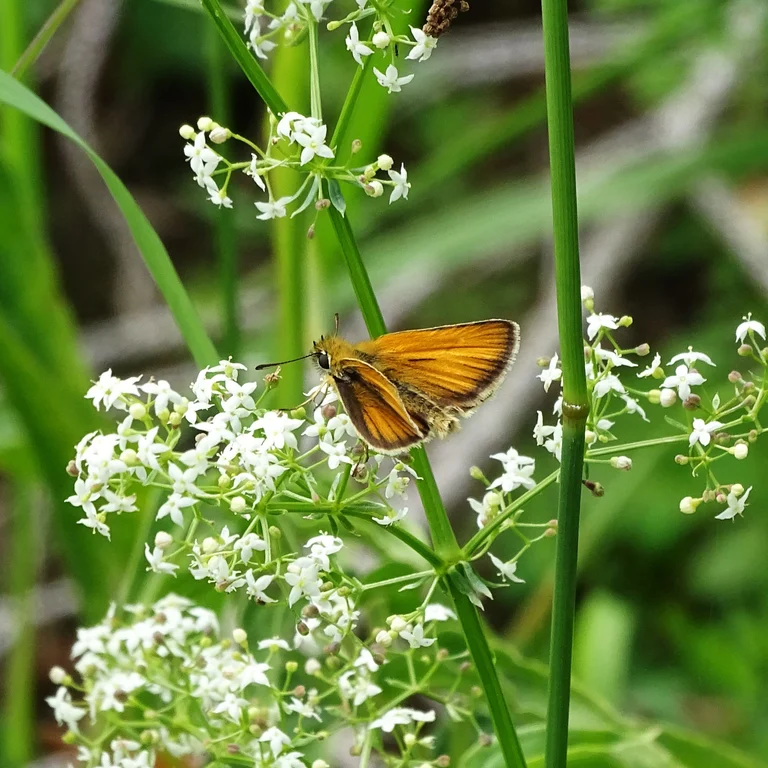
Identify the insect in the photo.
Thymelicus lineola
